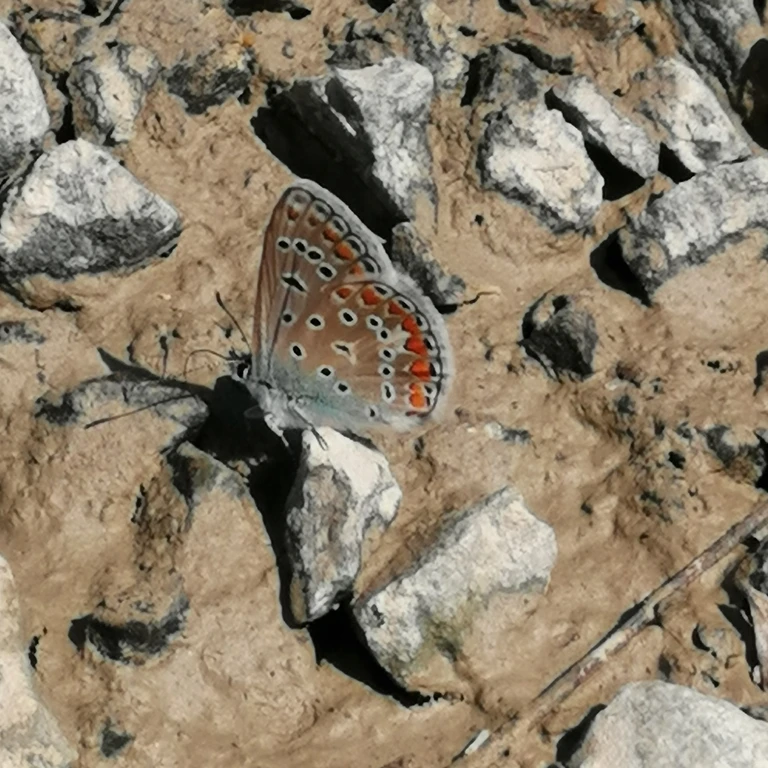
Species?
Polyommatus icarus
